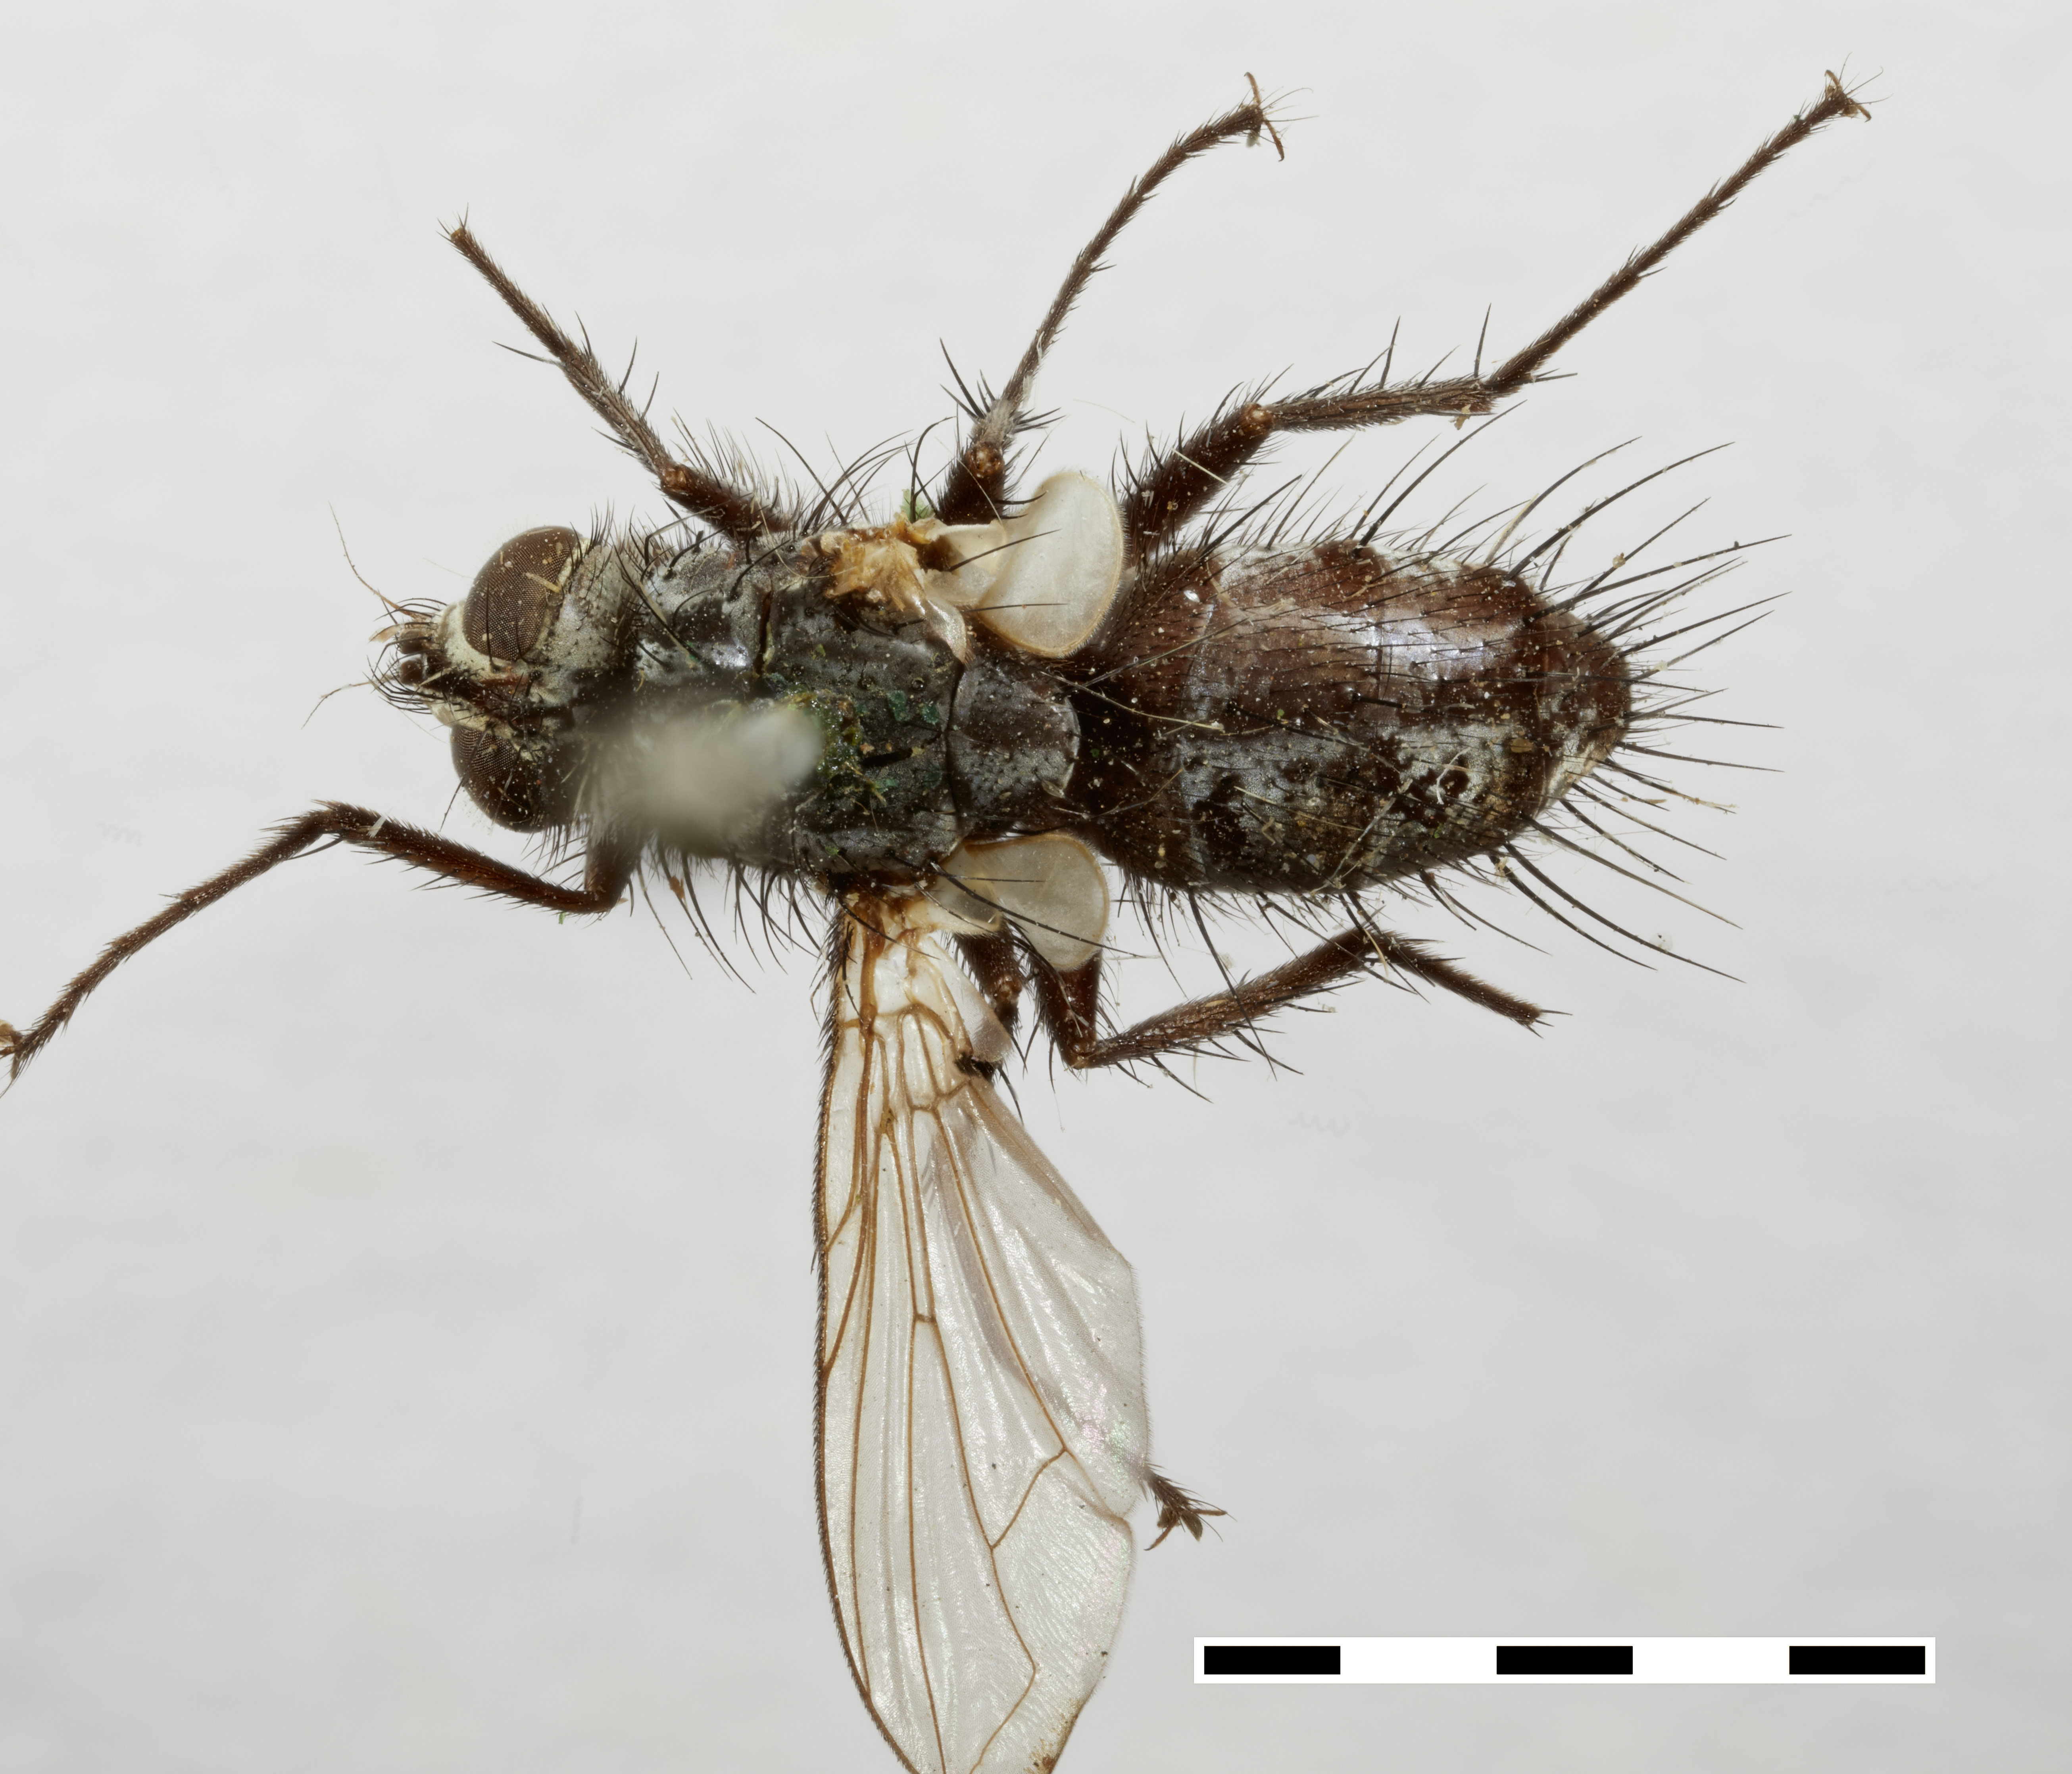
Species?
Panzeria penitalis
